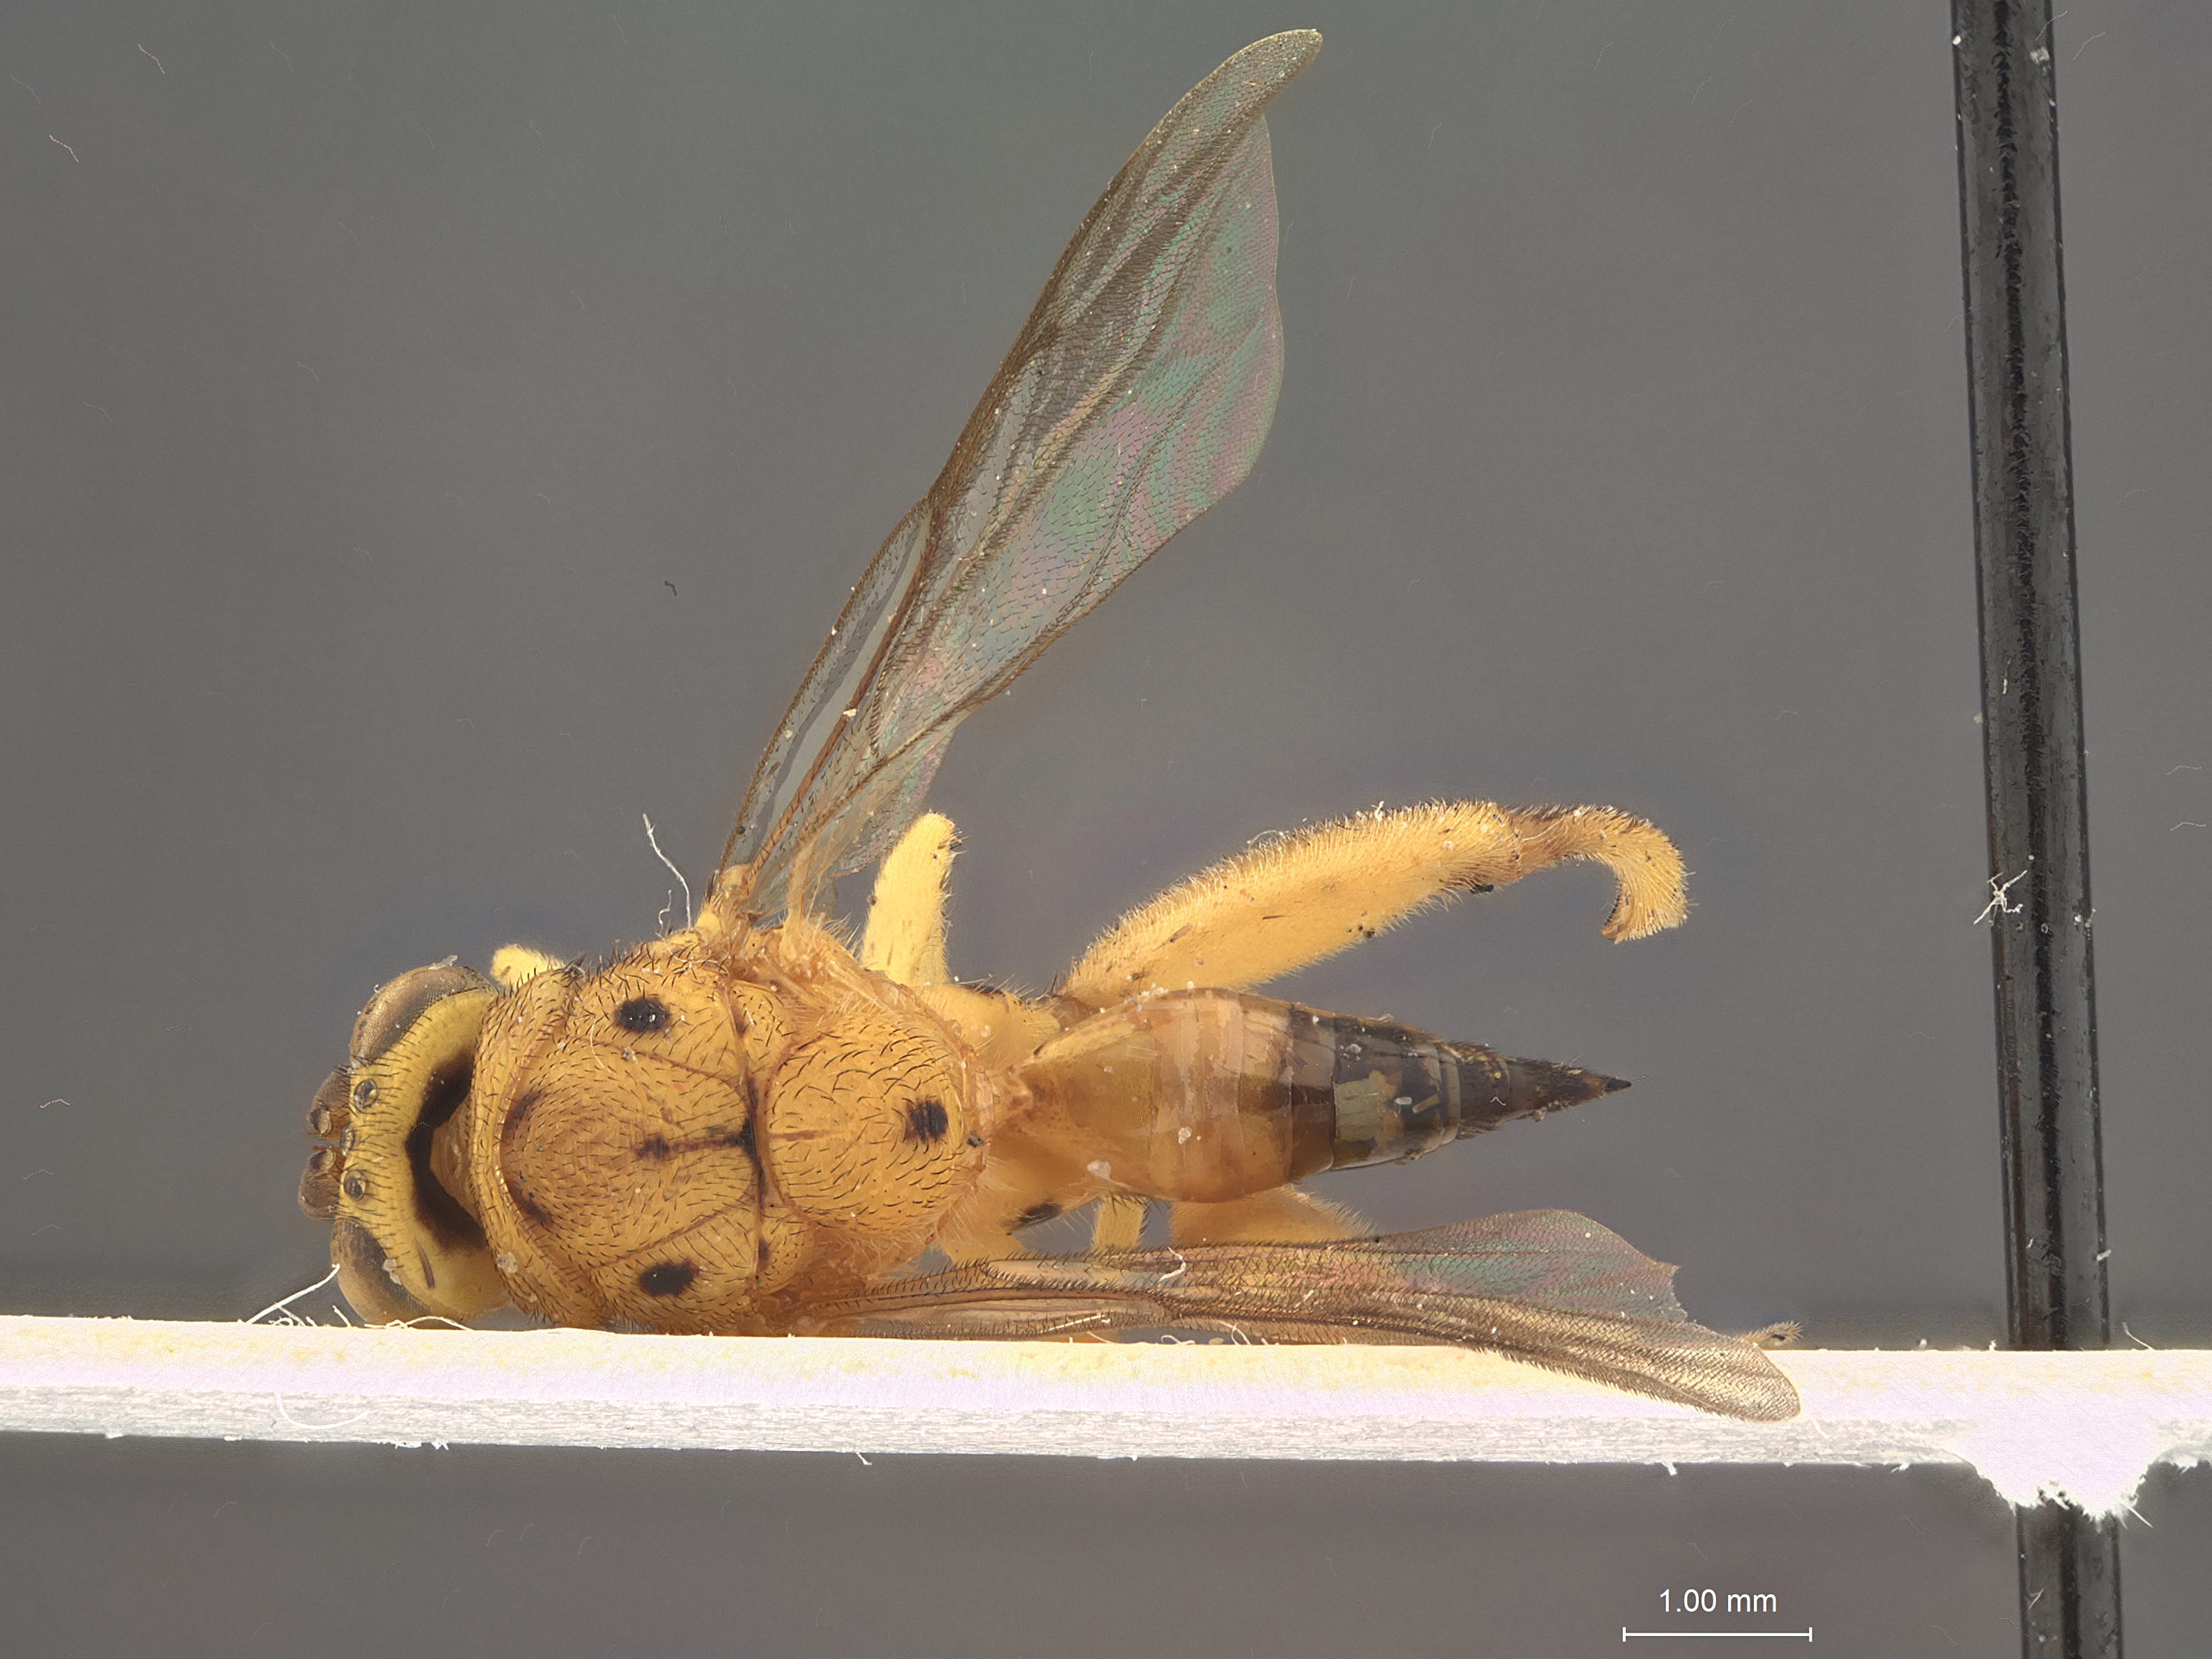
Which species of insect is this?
Conura grisselli
